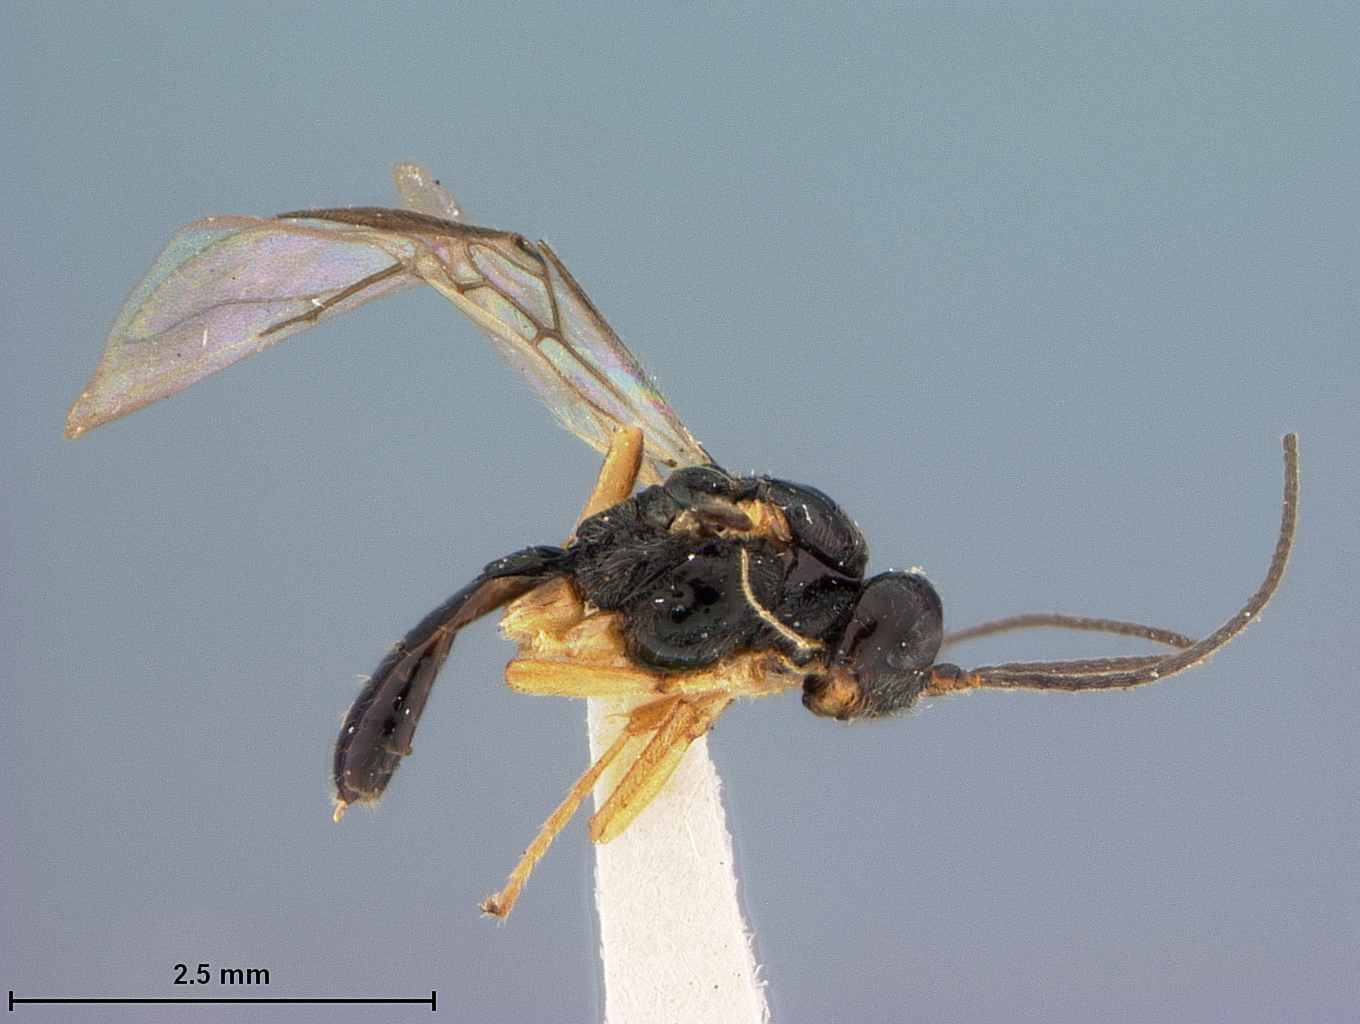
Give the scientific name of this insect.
Opius distractus
